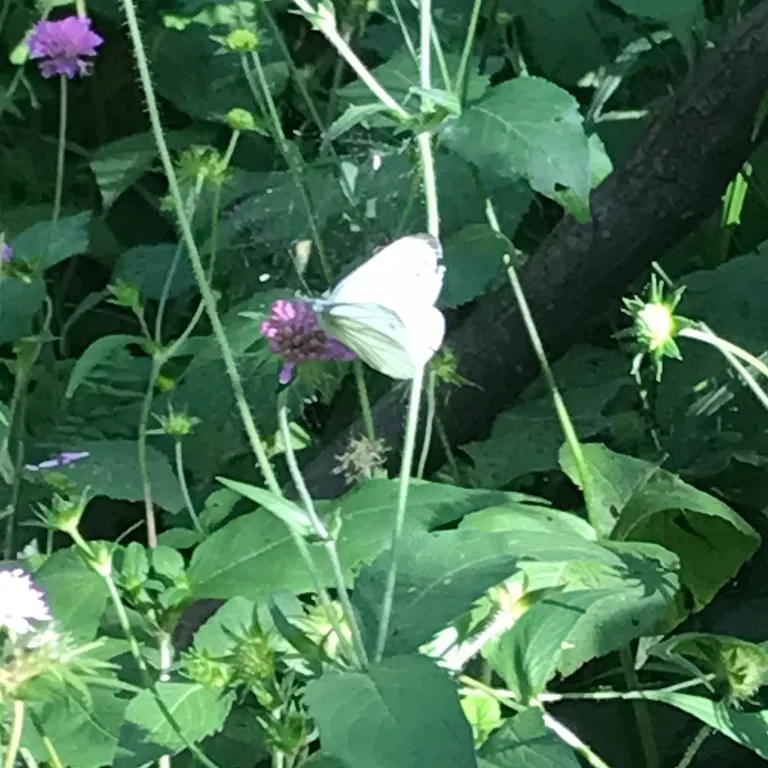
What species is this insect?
Pieris napi
